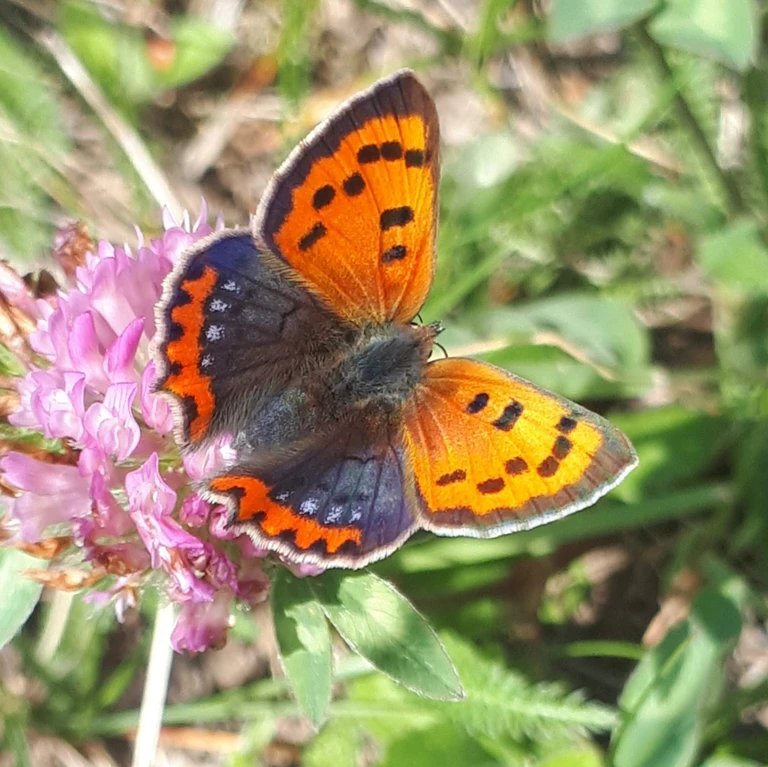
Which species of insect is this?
Lycaena phlaeas
